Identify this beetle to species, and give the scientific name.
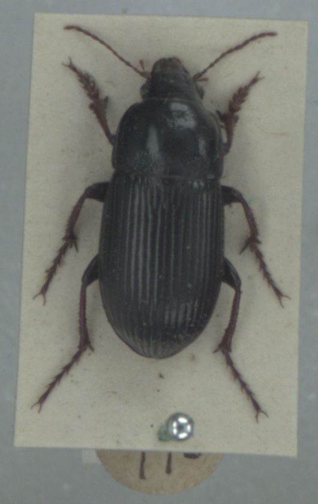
Zabrus tenebrioides
